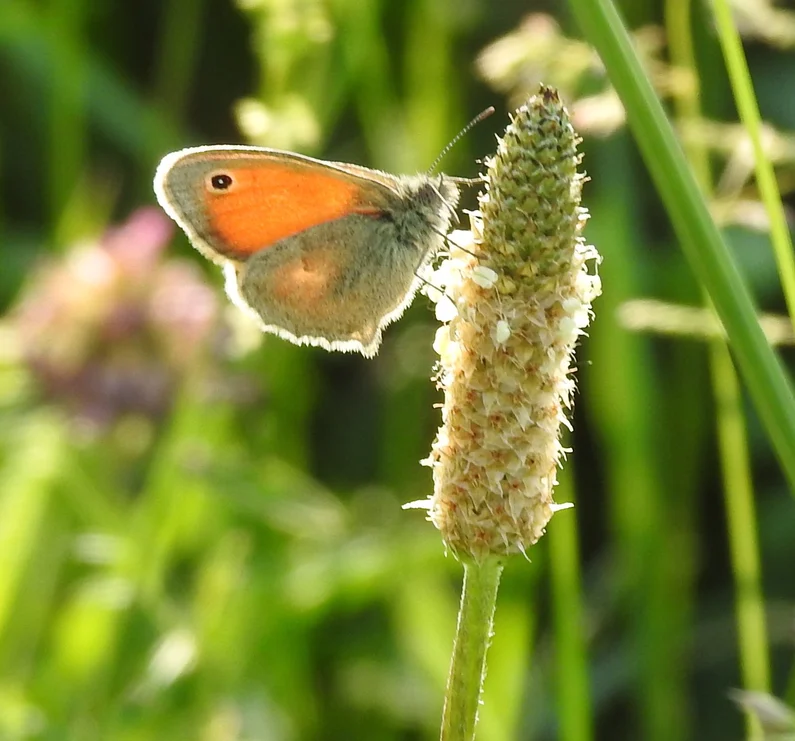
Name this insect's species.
Coenonympha pamphilus
